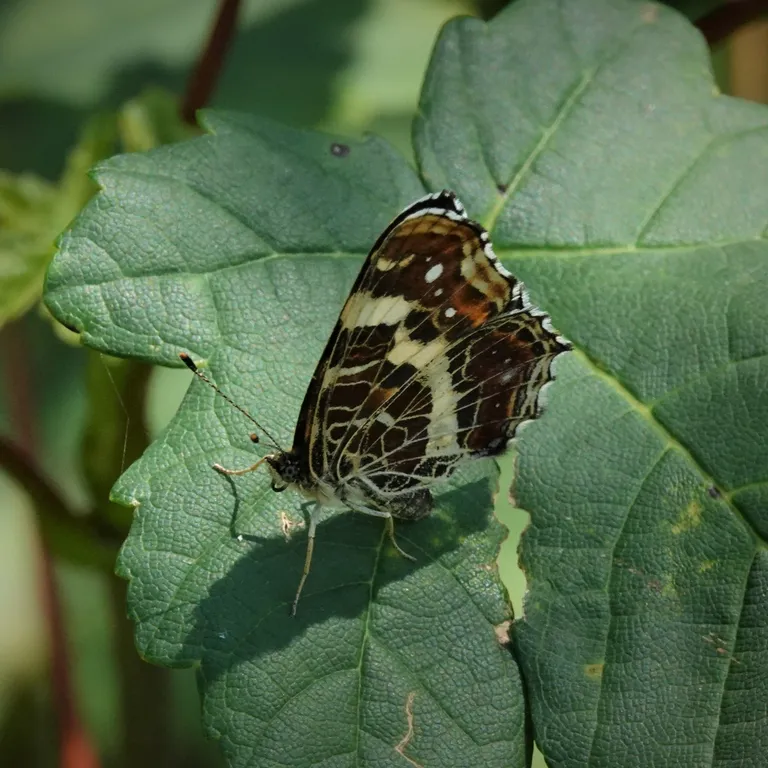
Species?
Araschnia levana
